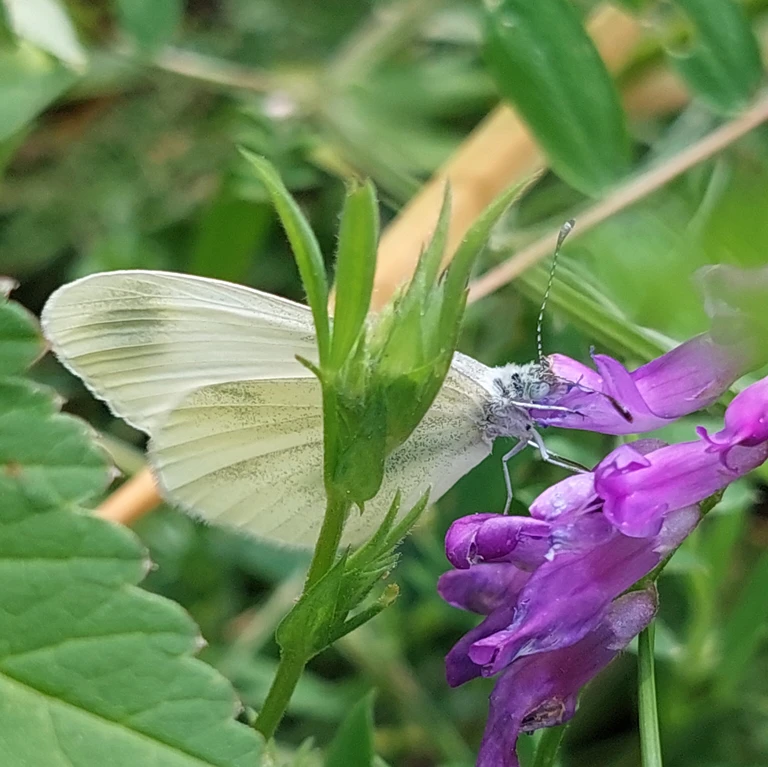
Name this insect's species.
Leptidea sinapis/juvernica
